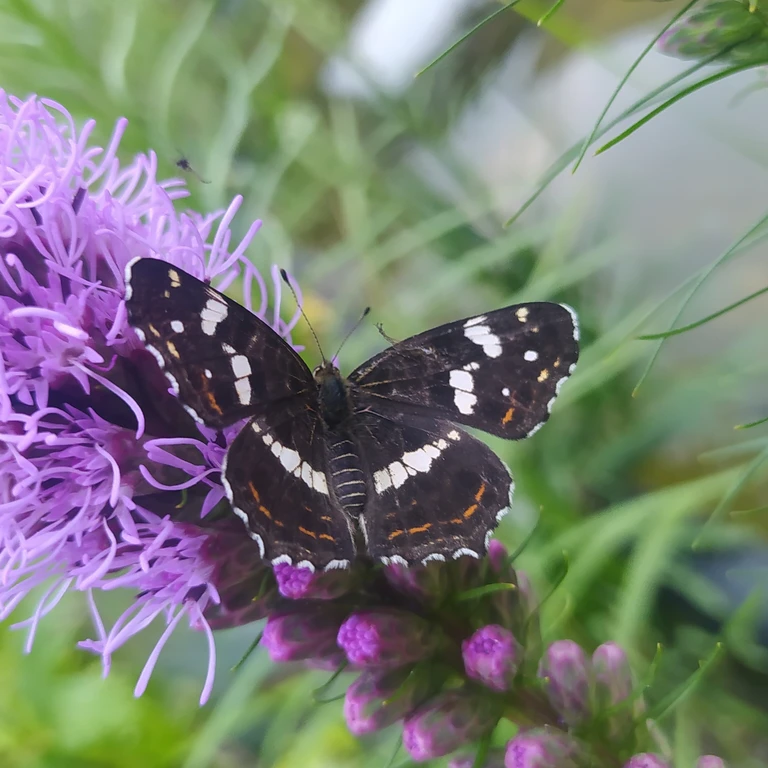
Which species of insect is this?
Araschnia levana
